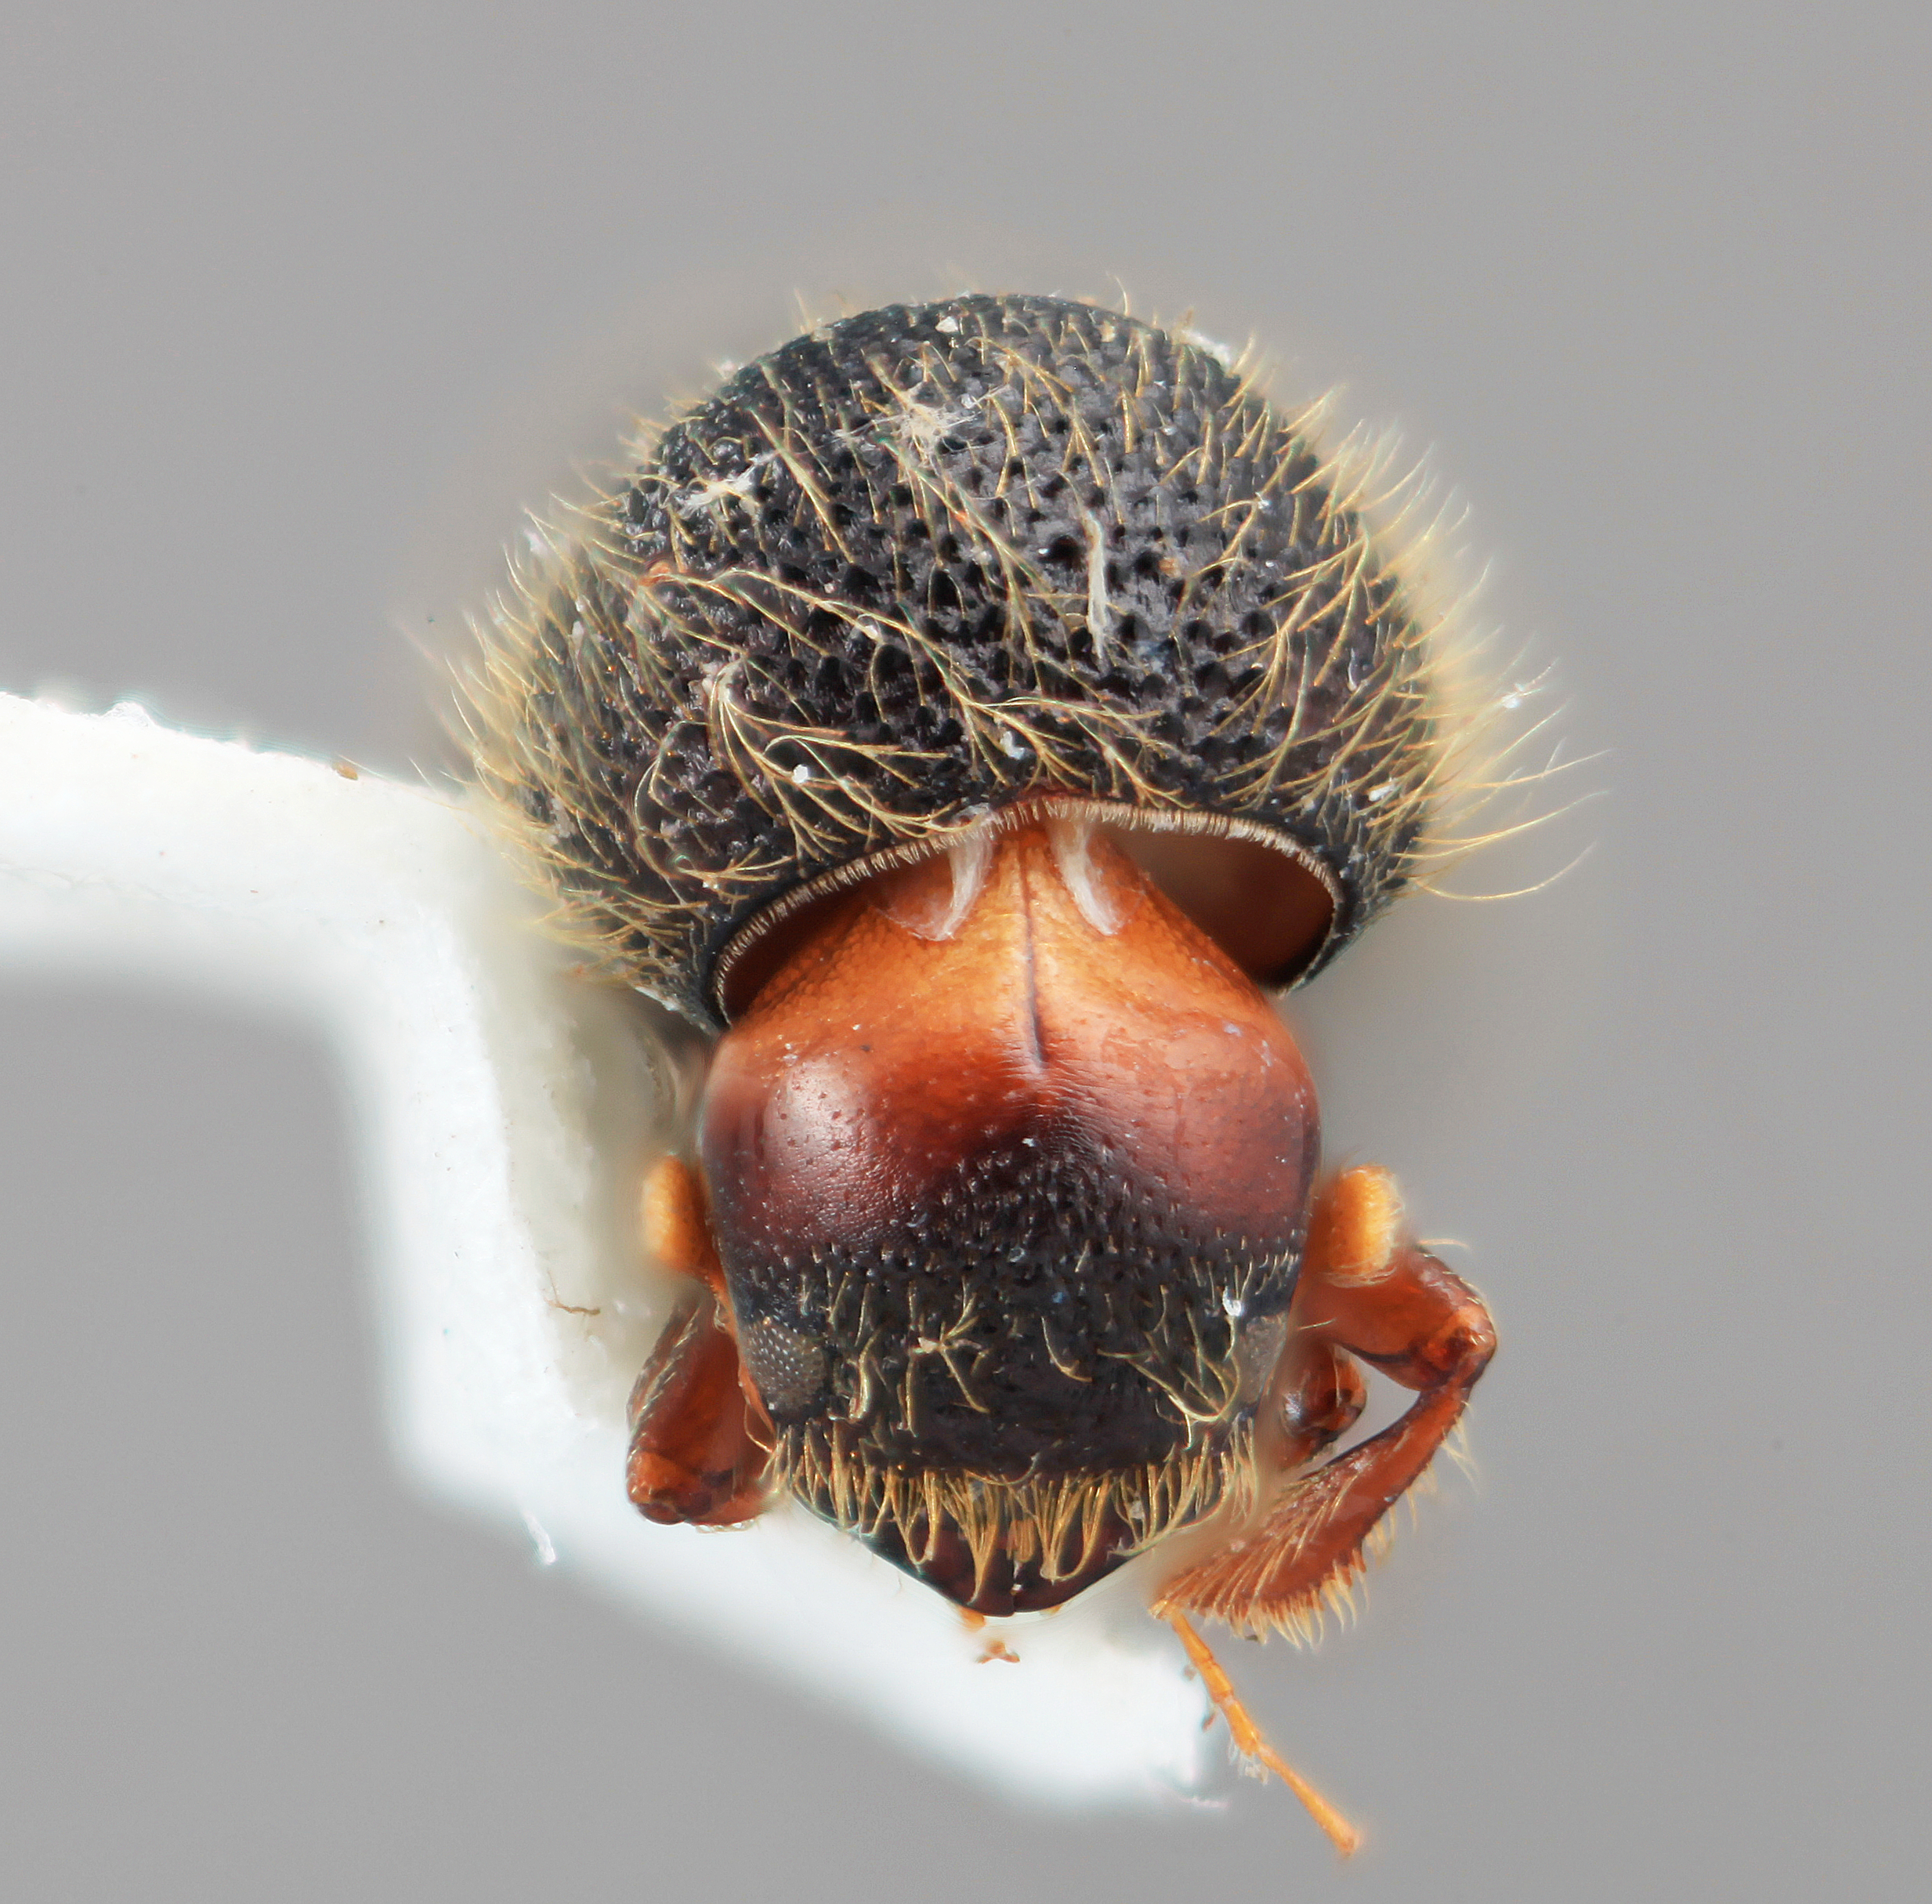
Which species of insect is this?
Xyleborus ocellatus
